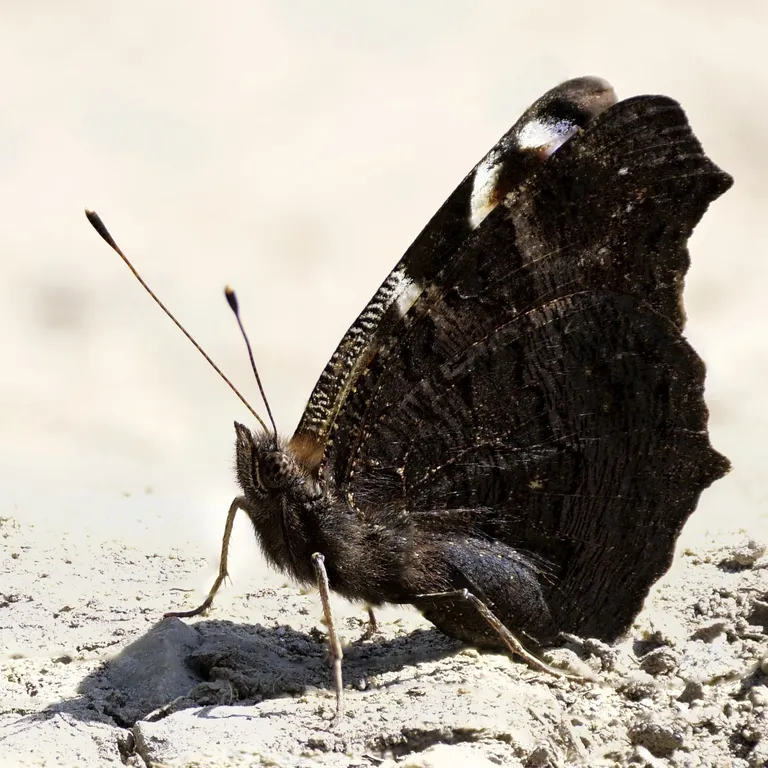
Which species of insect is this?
Aglais io
